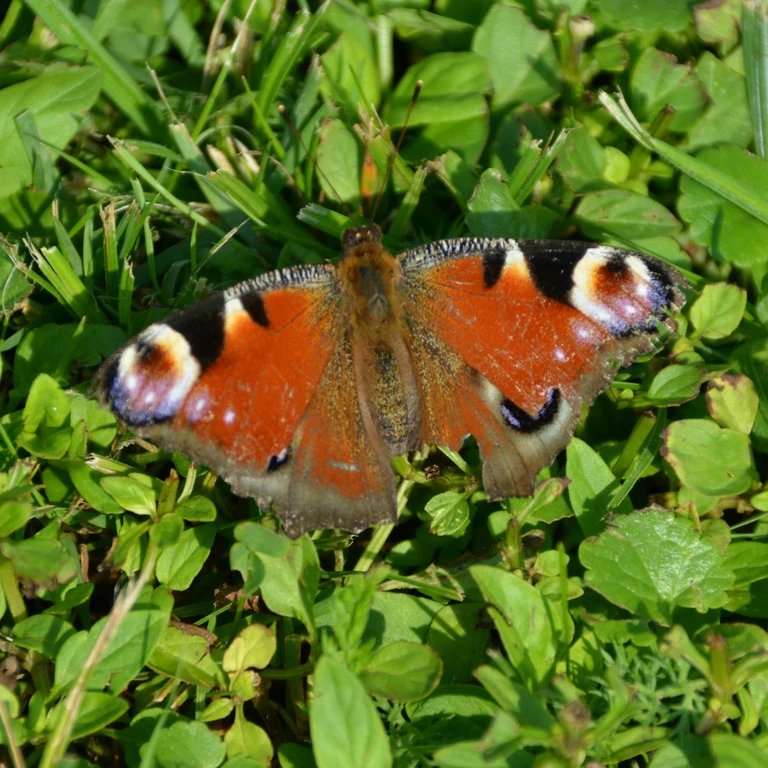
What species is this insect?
Aglais io
